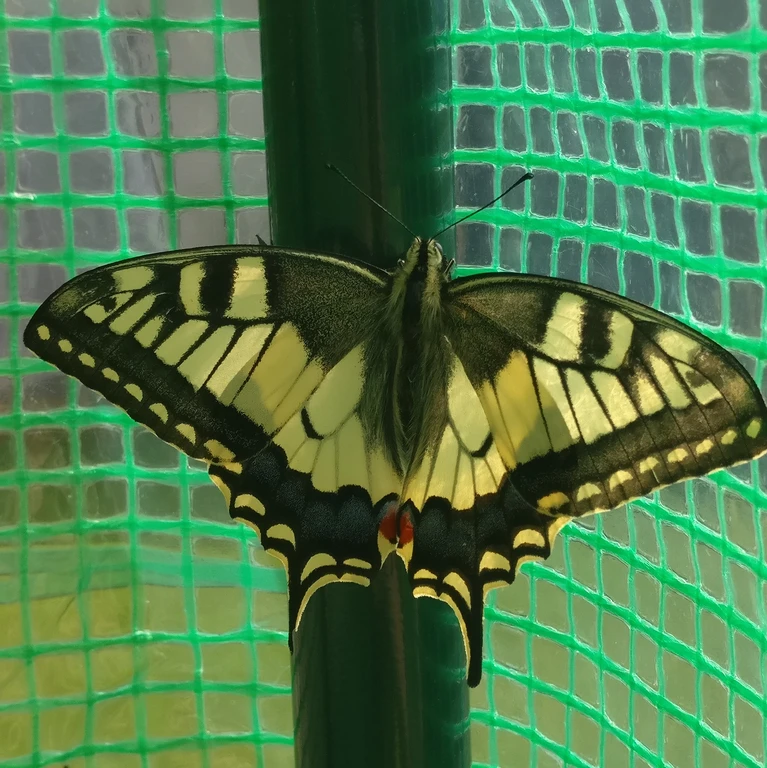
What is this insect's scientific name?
Papilio machaon
